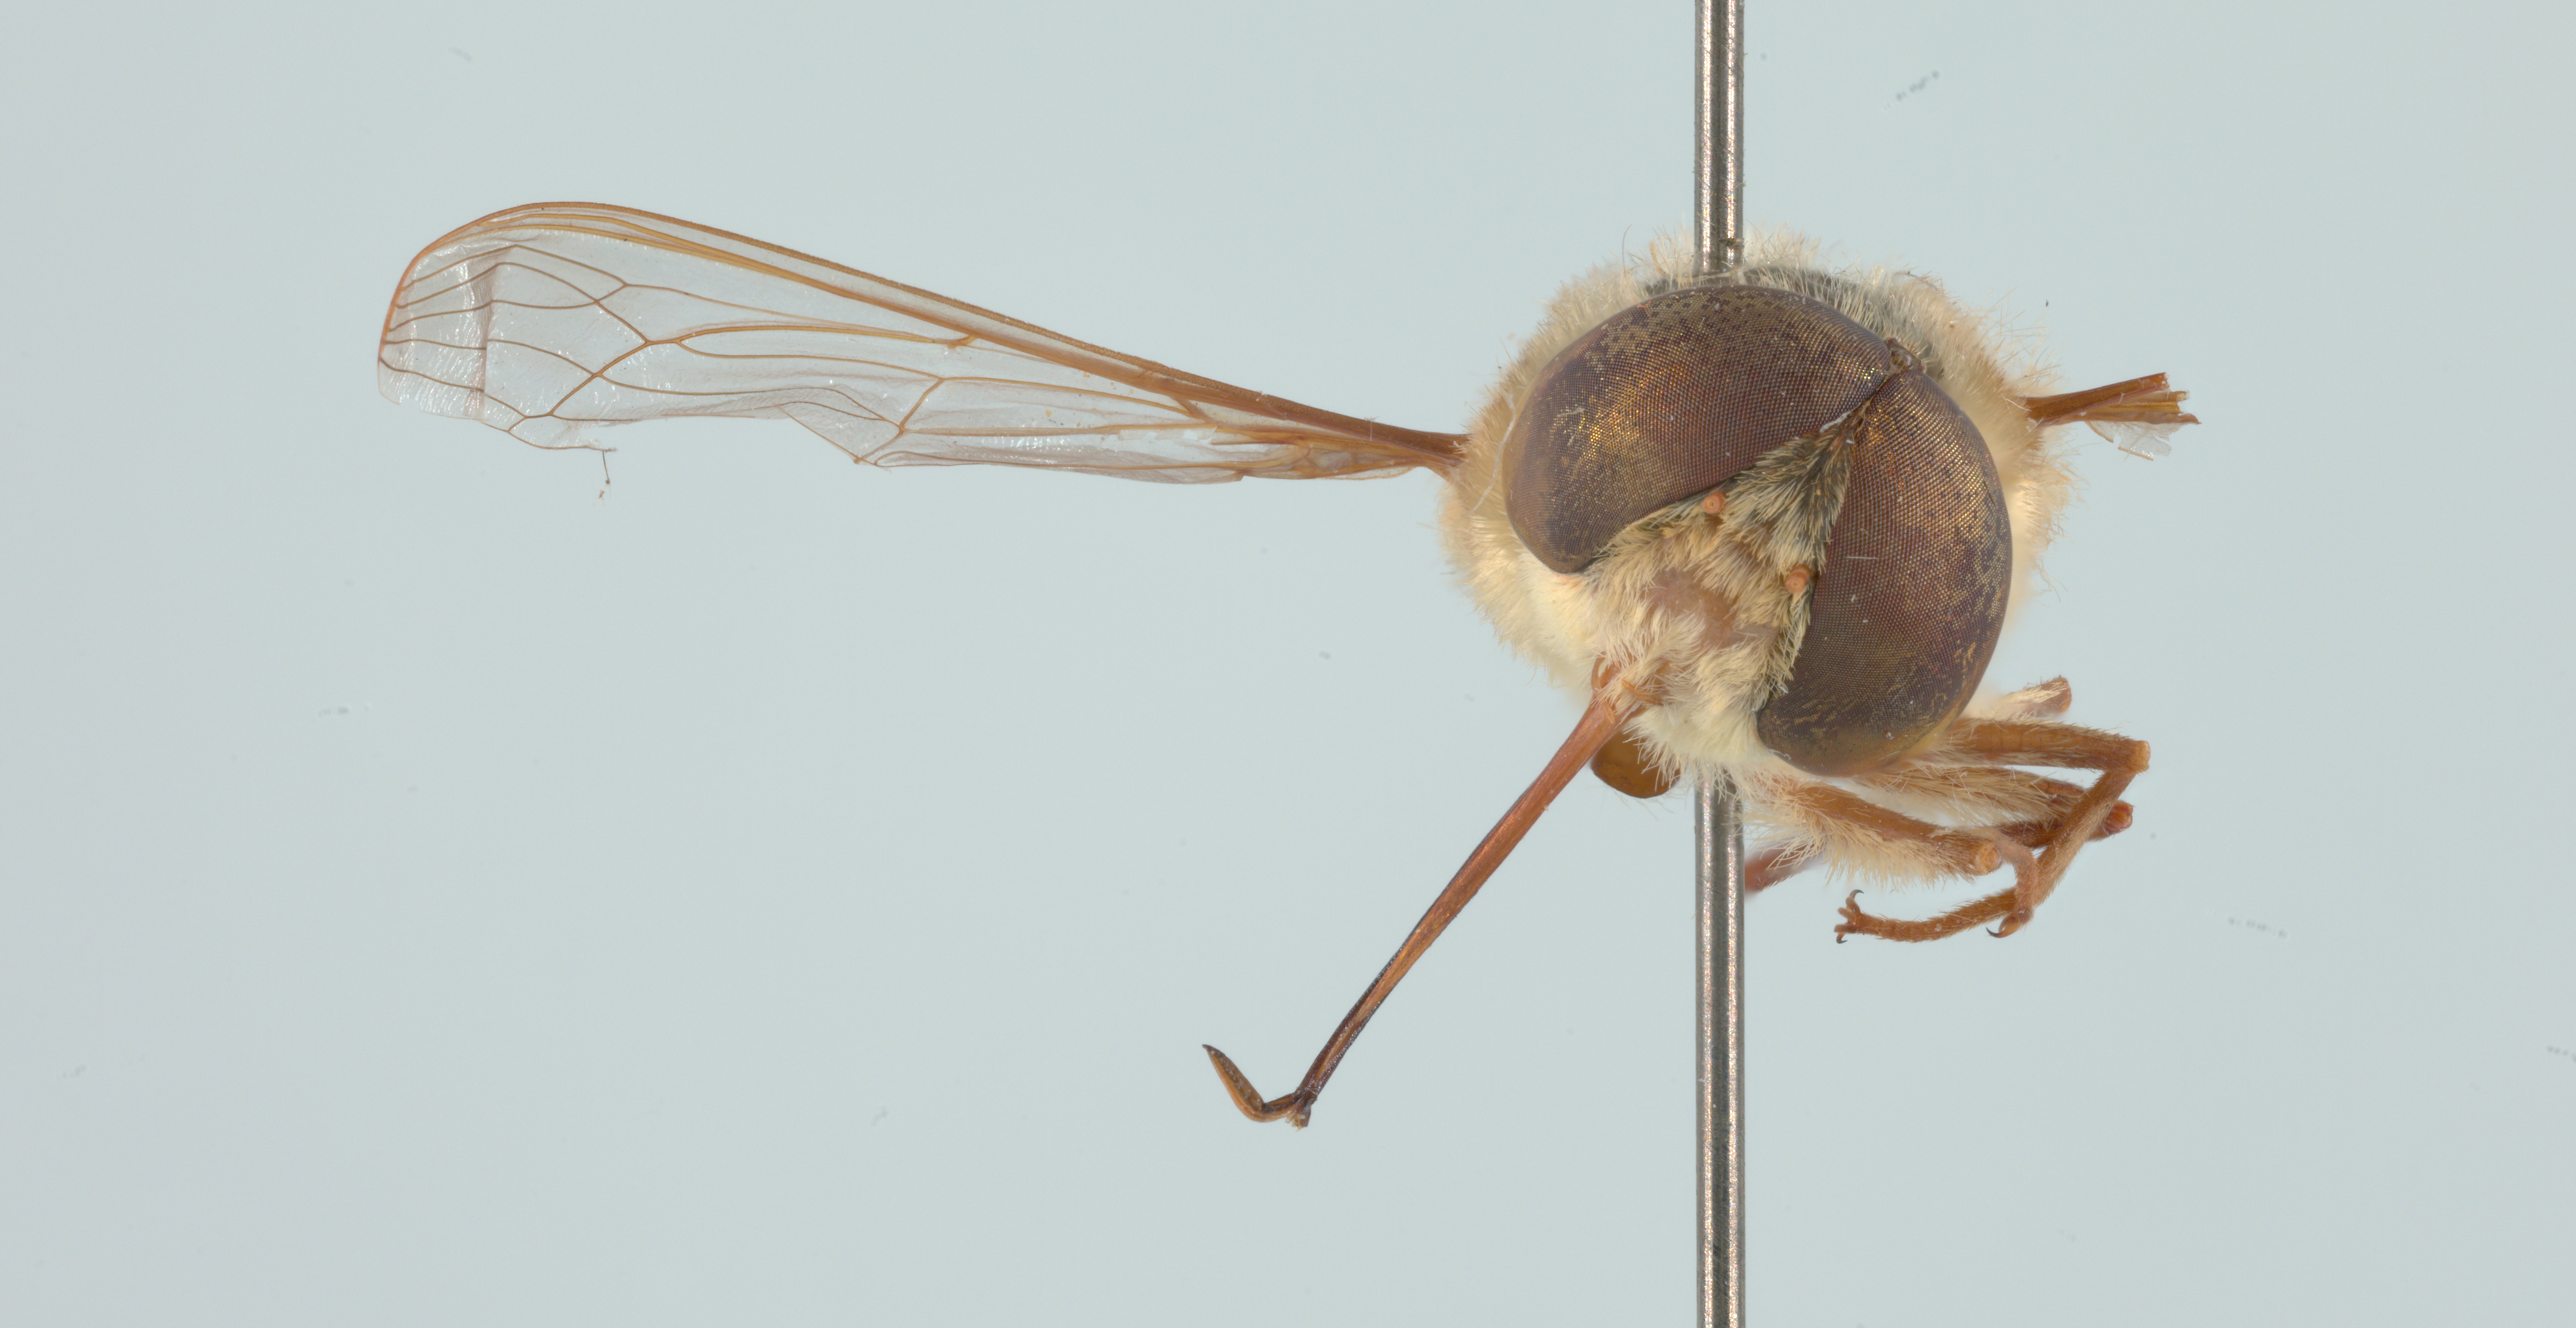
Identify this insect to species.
Neorhynchocephalus volaticus
